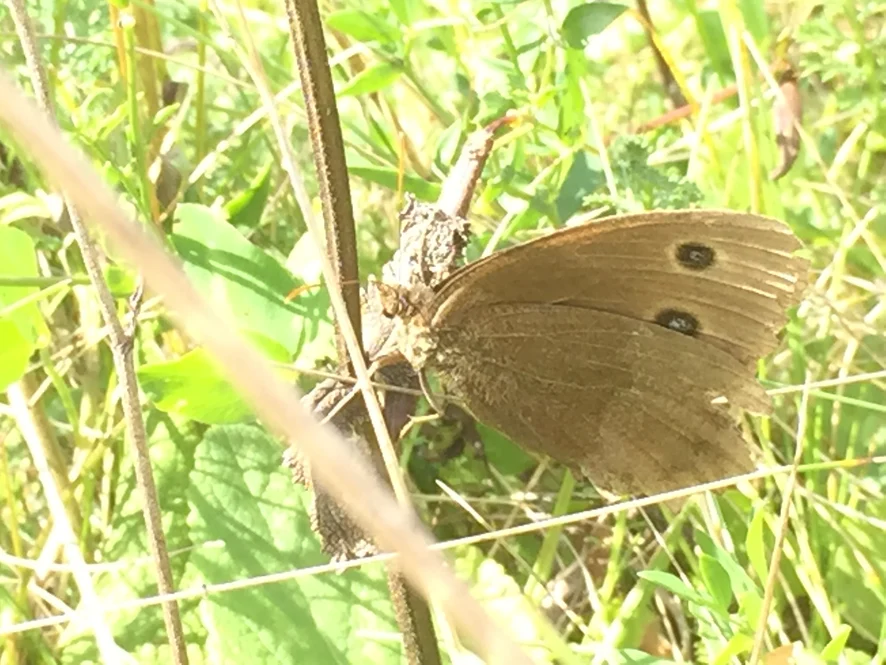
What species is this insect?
Minois dryas
